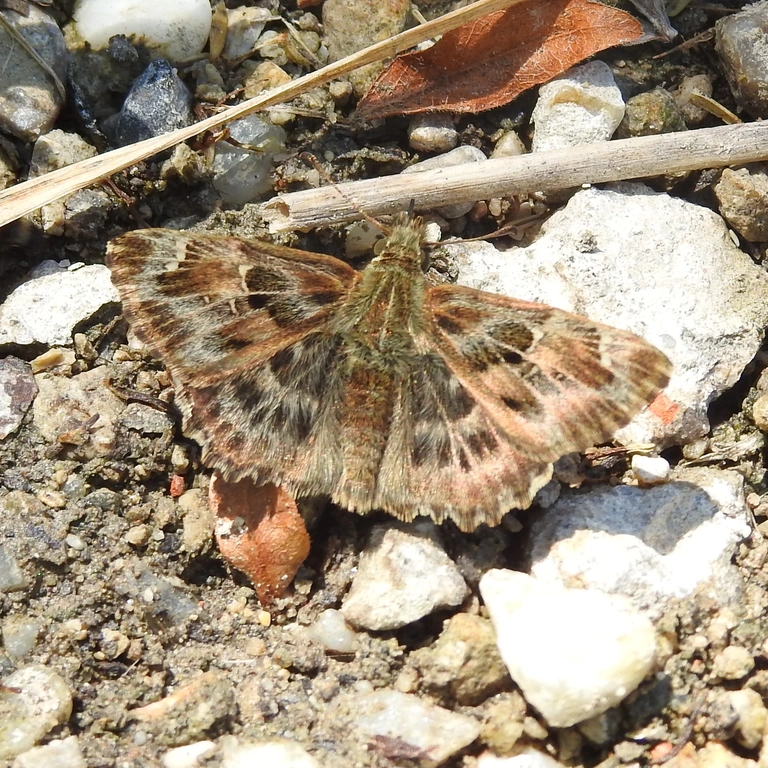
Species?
Carcharodus alceae
